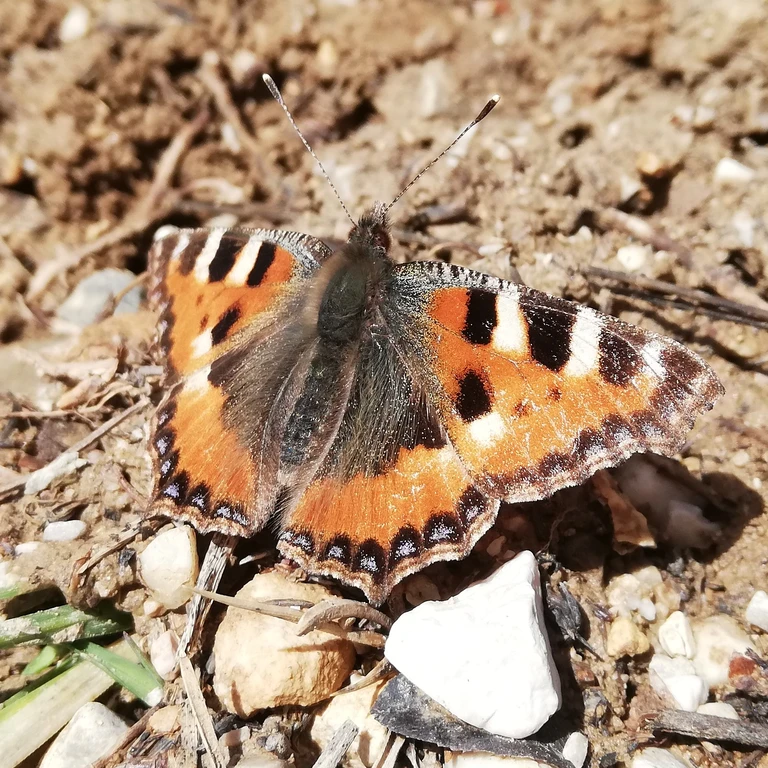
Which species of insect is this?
Aglais urticae
